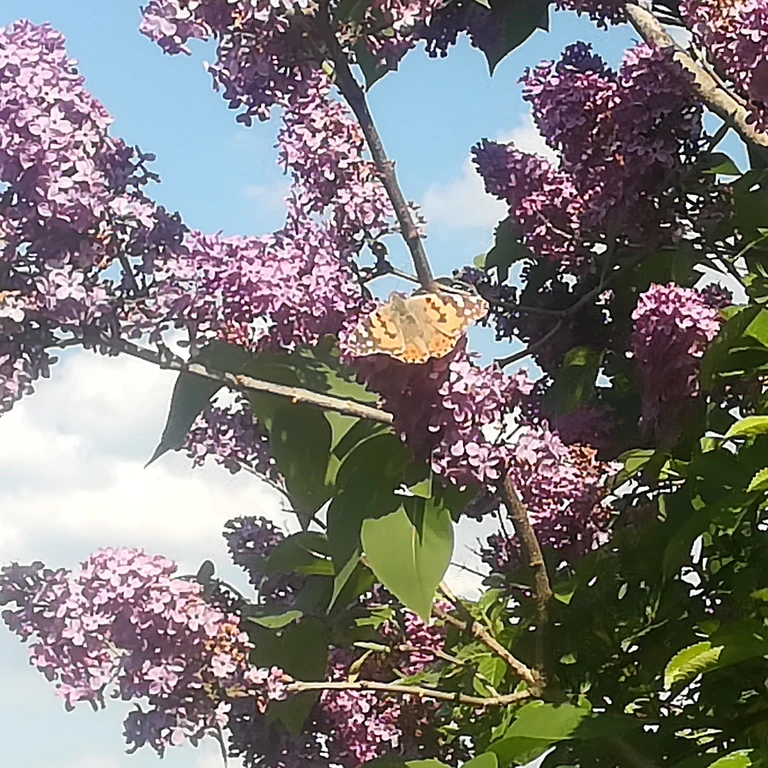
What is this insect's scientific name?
Vanessa cardui
